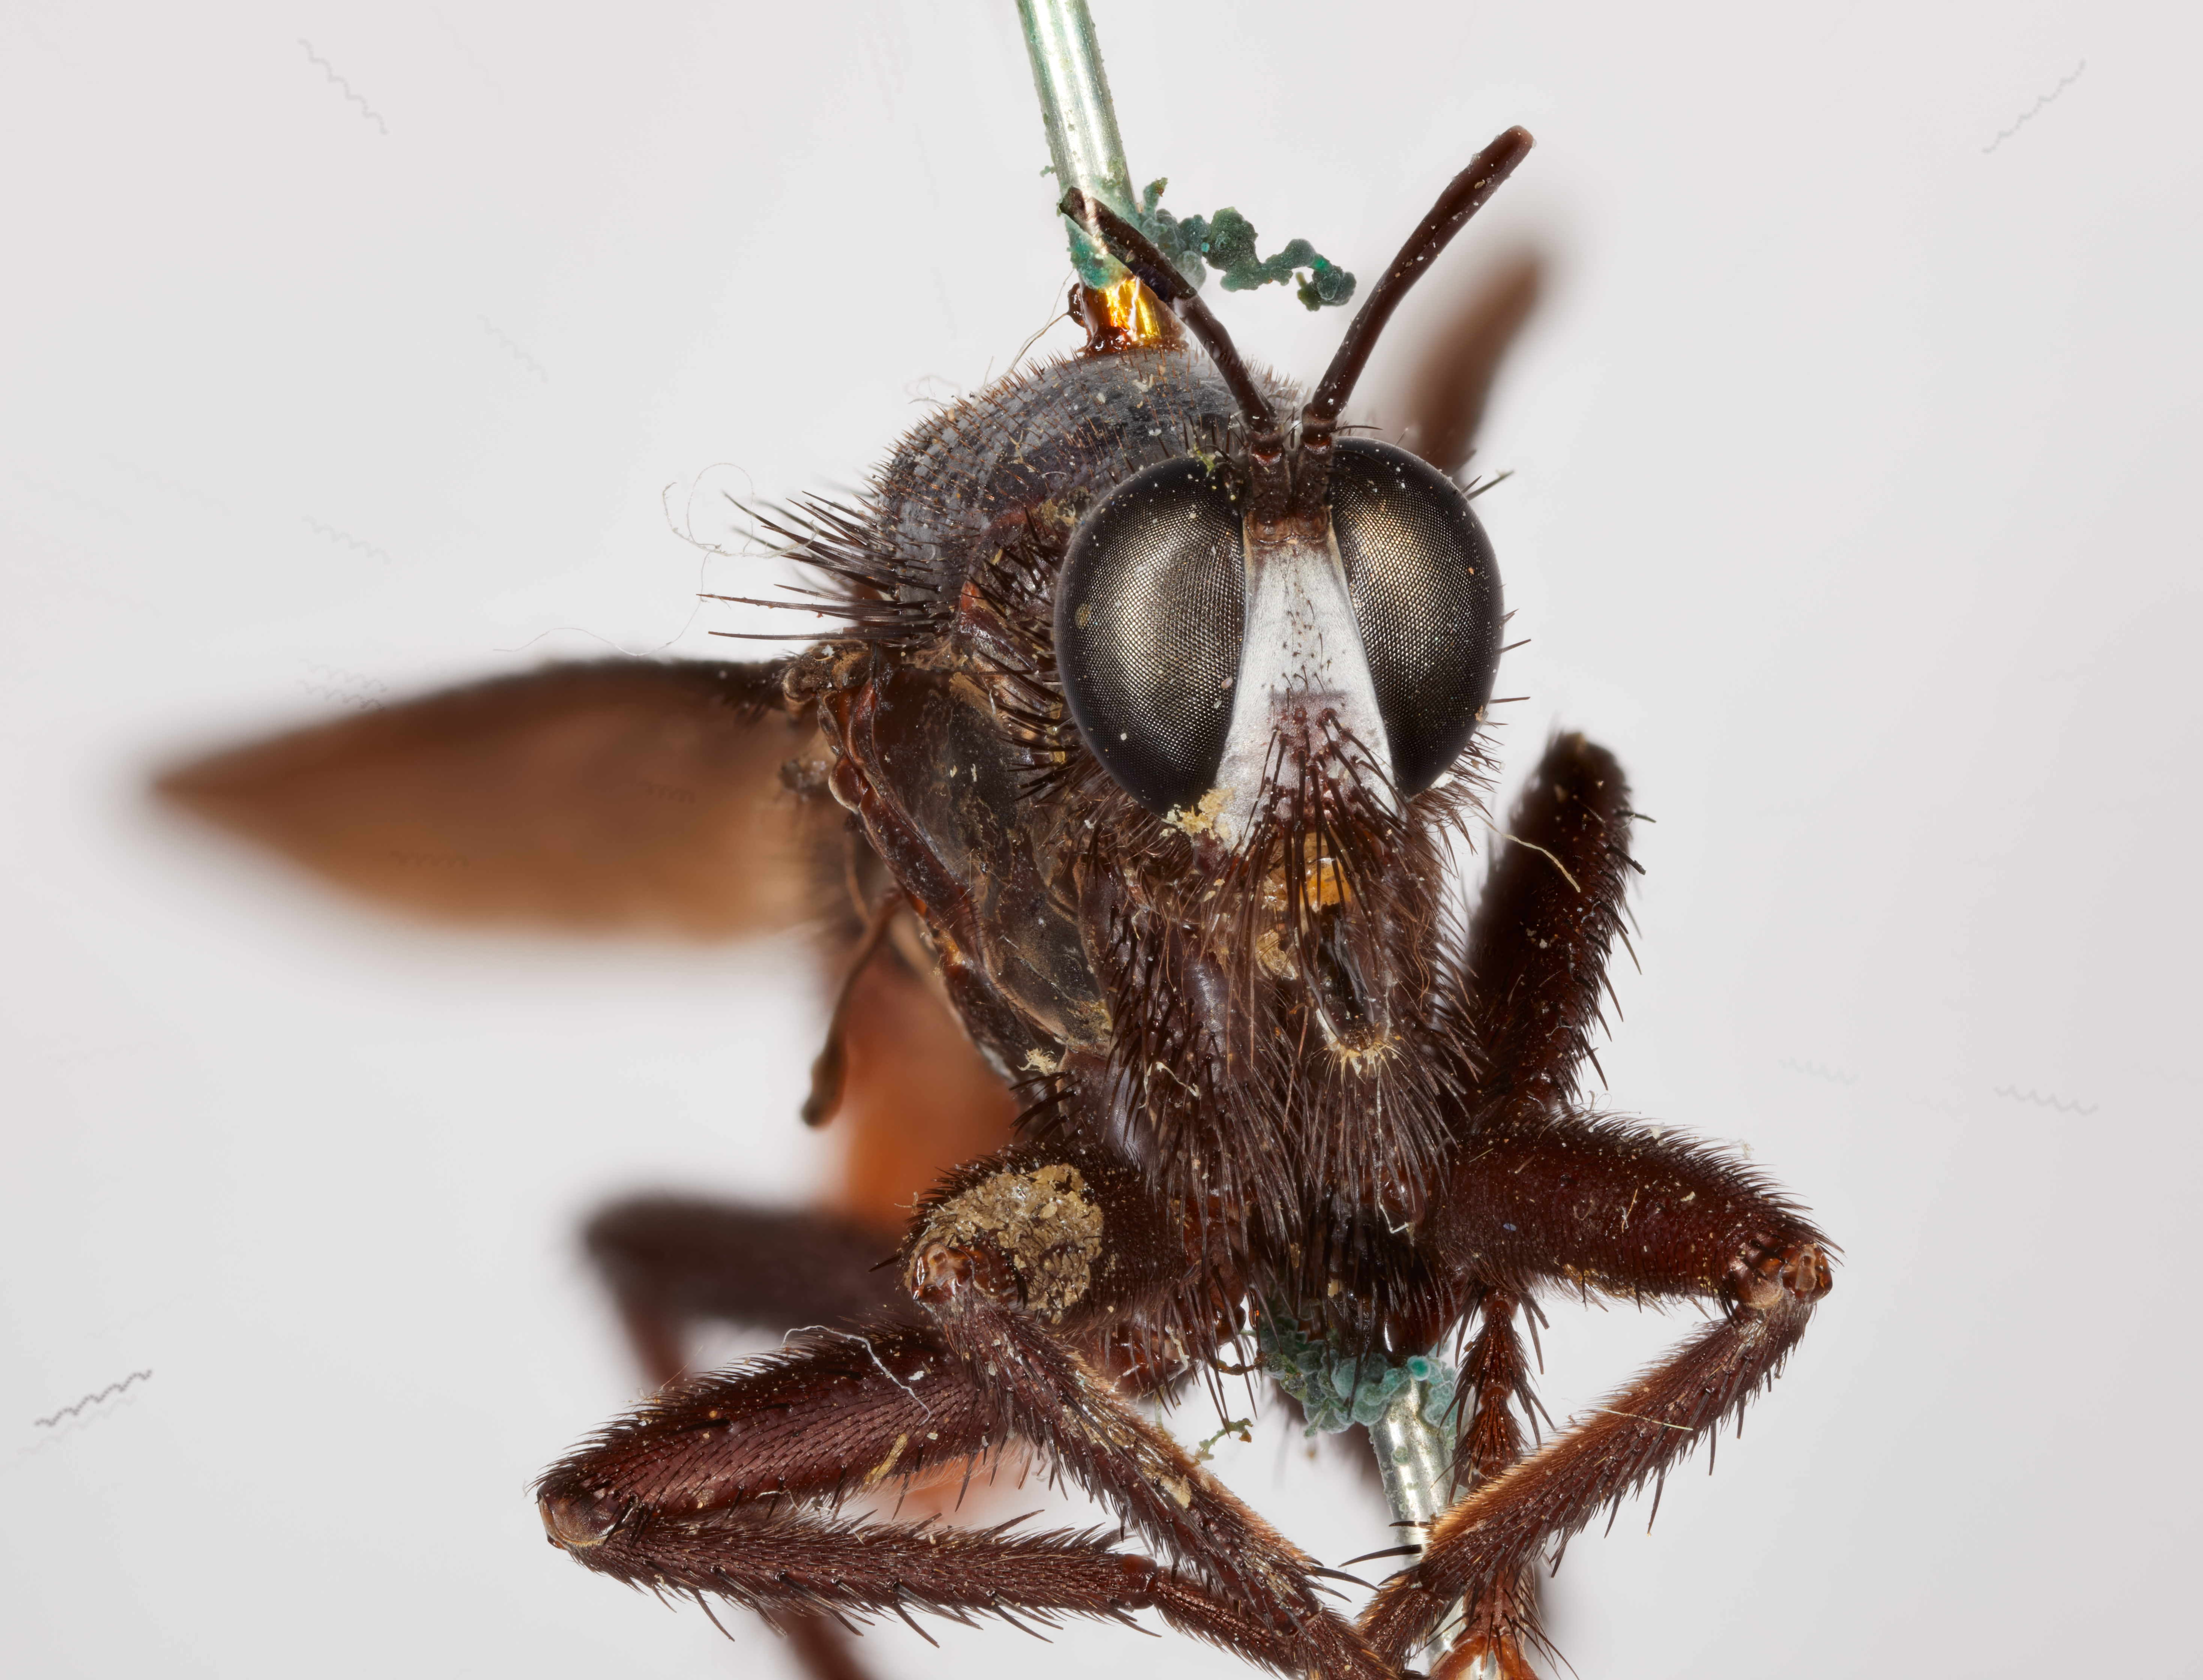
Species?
Ospriocerus ventralis
